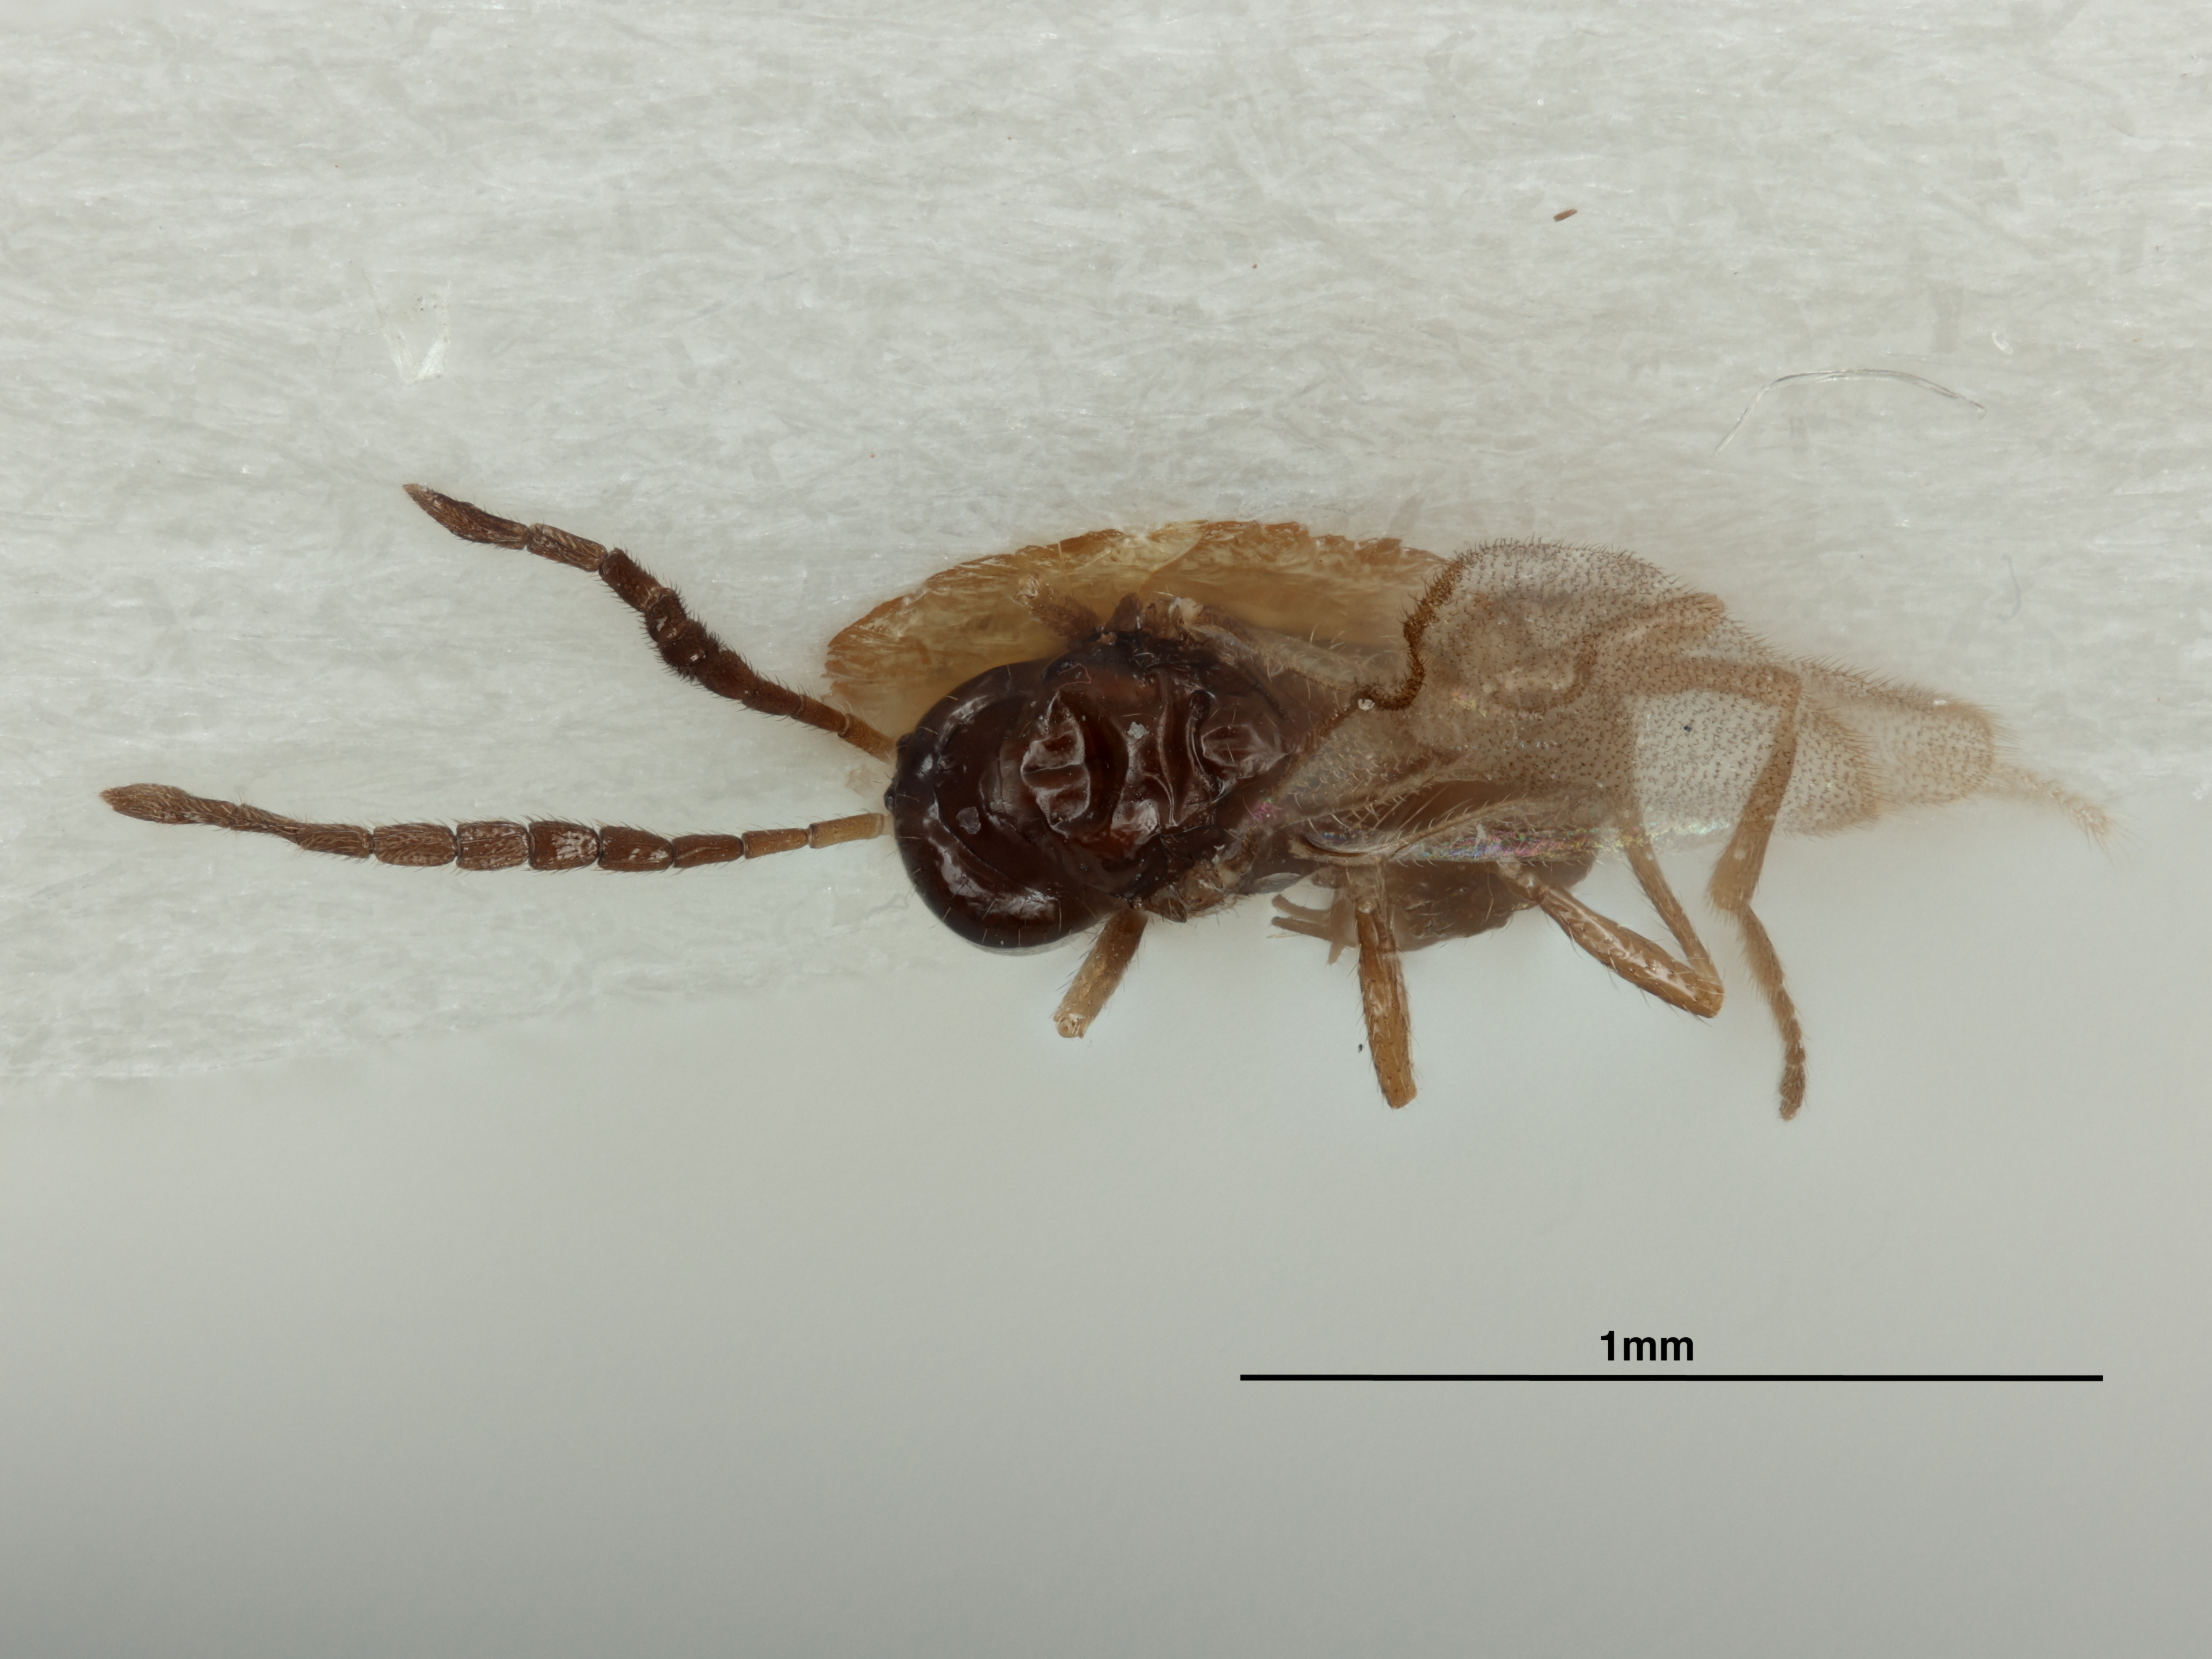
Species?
Betuloxys alnicolus
